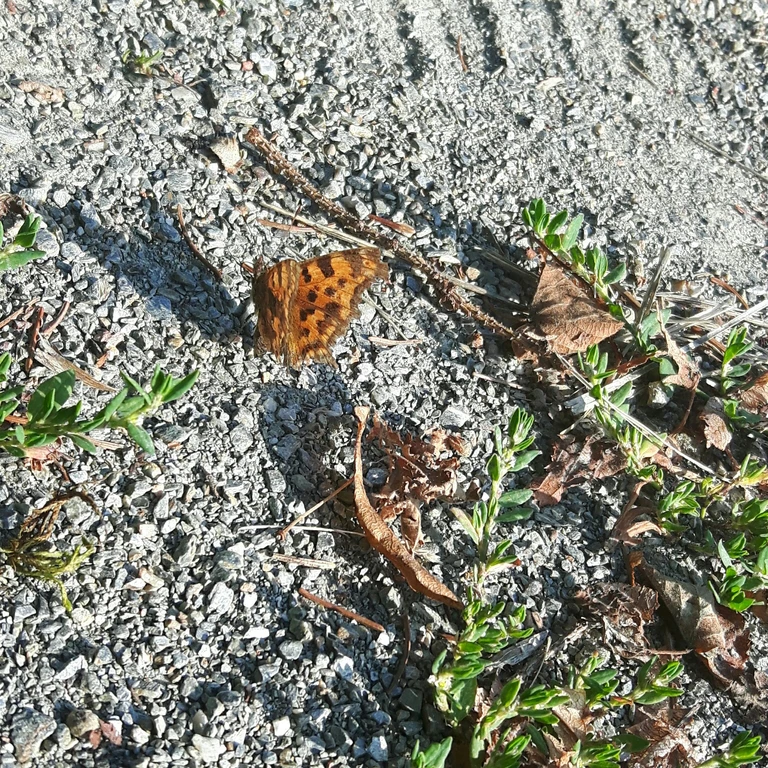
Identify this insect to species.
Polygonia c-album
